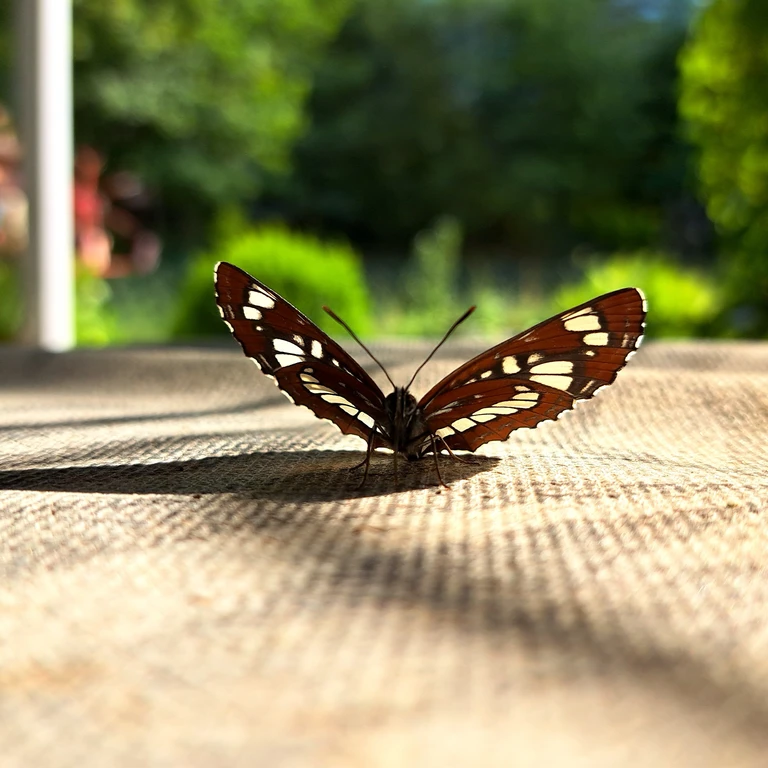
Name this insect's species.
Neptis rivularis
